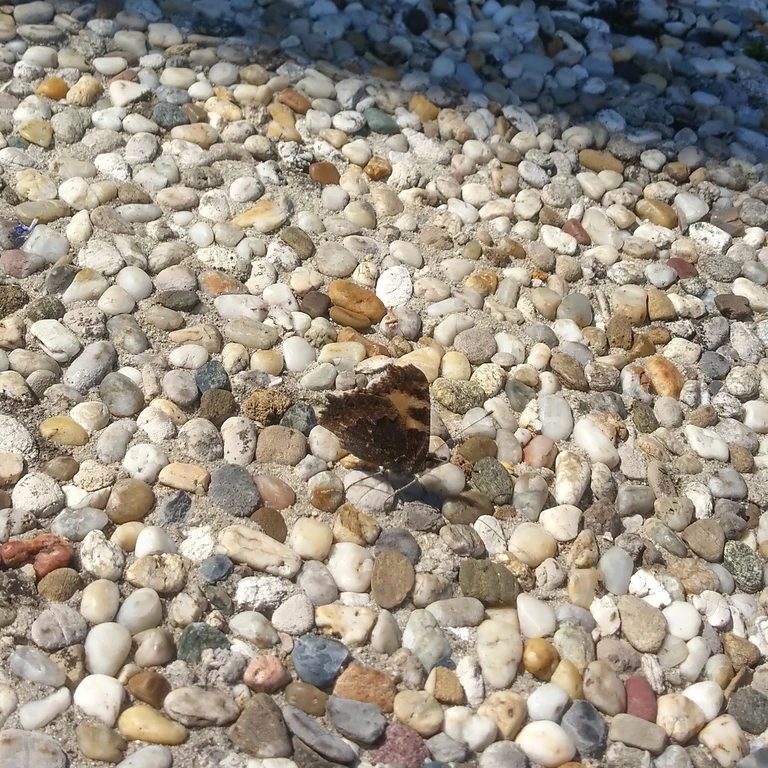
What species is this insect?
Aglais urticae
